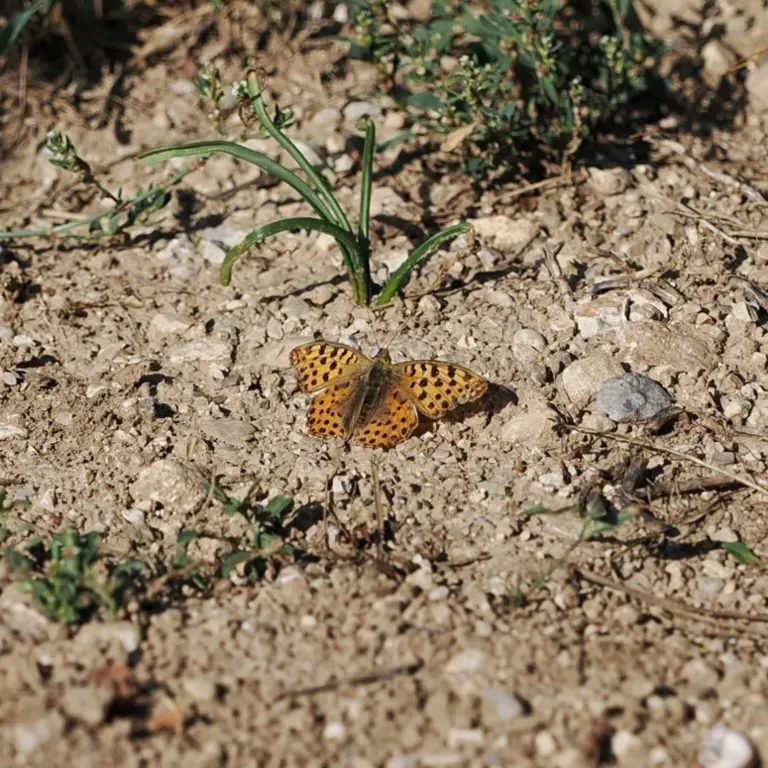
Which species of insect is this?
Issoria lathonia
